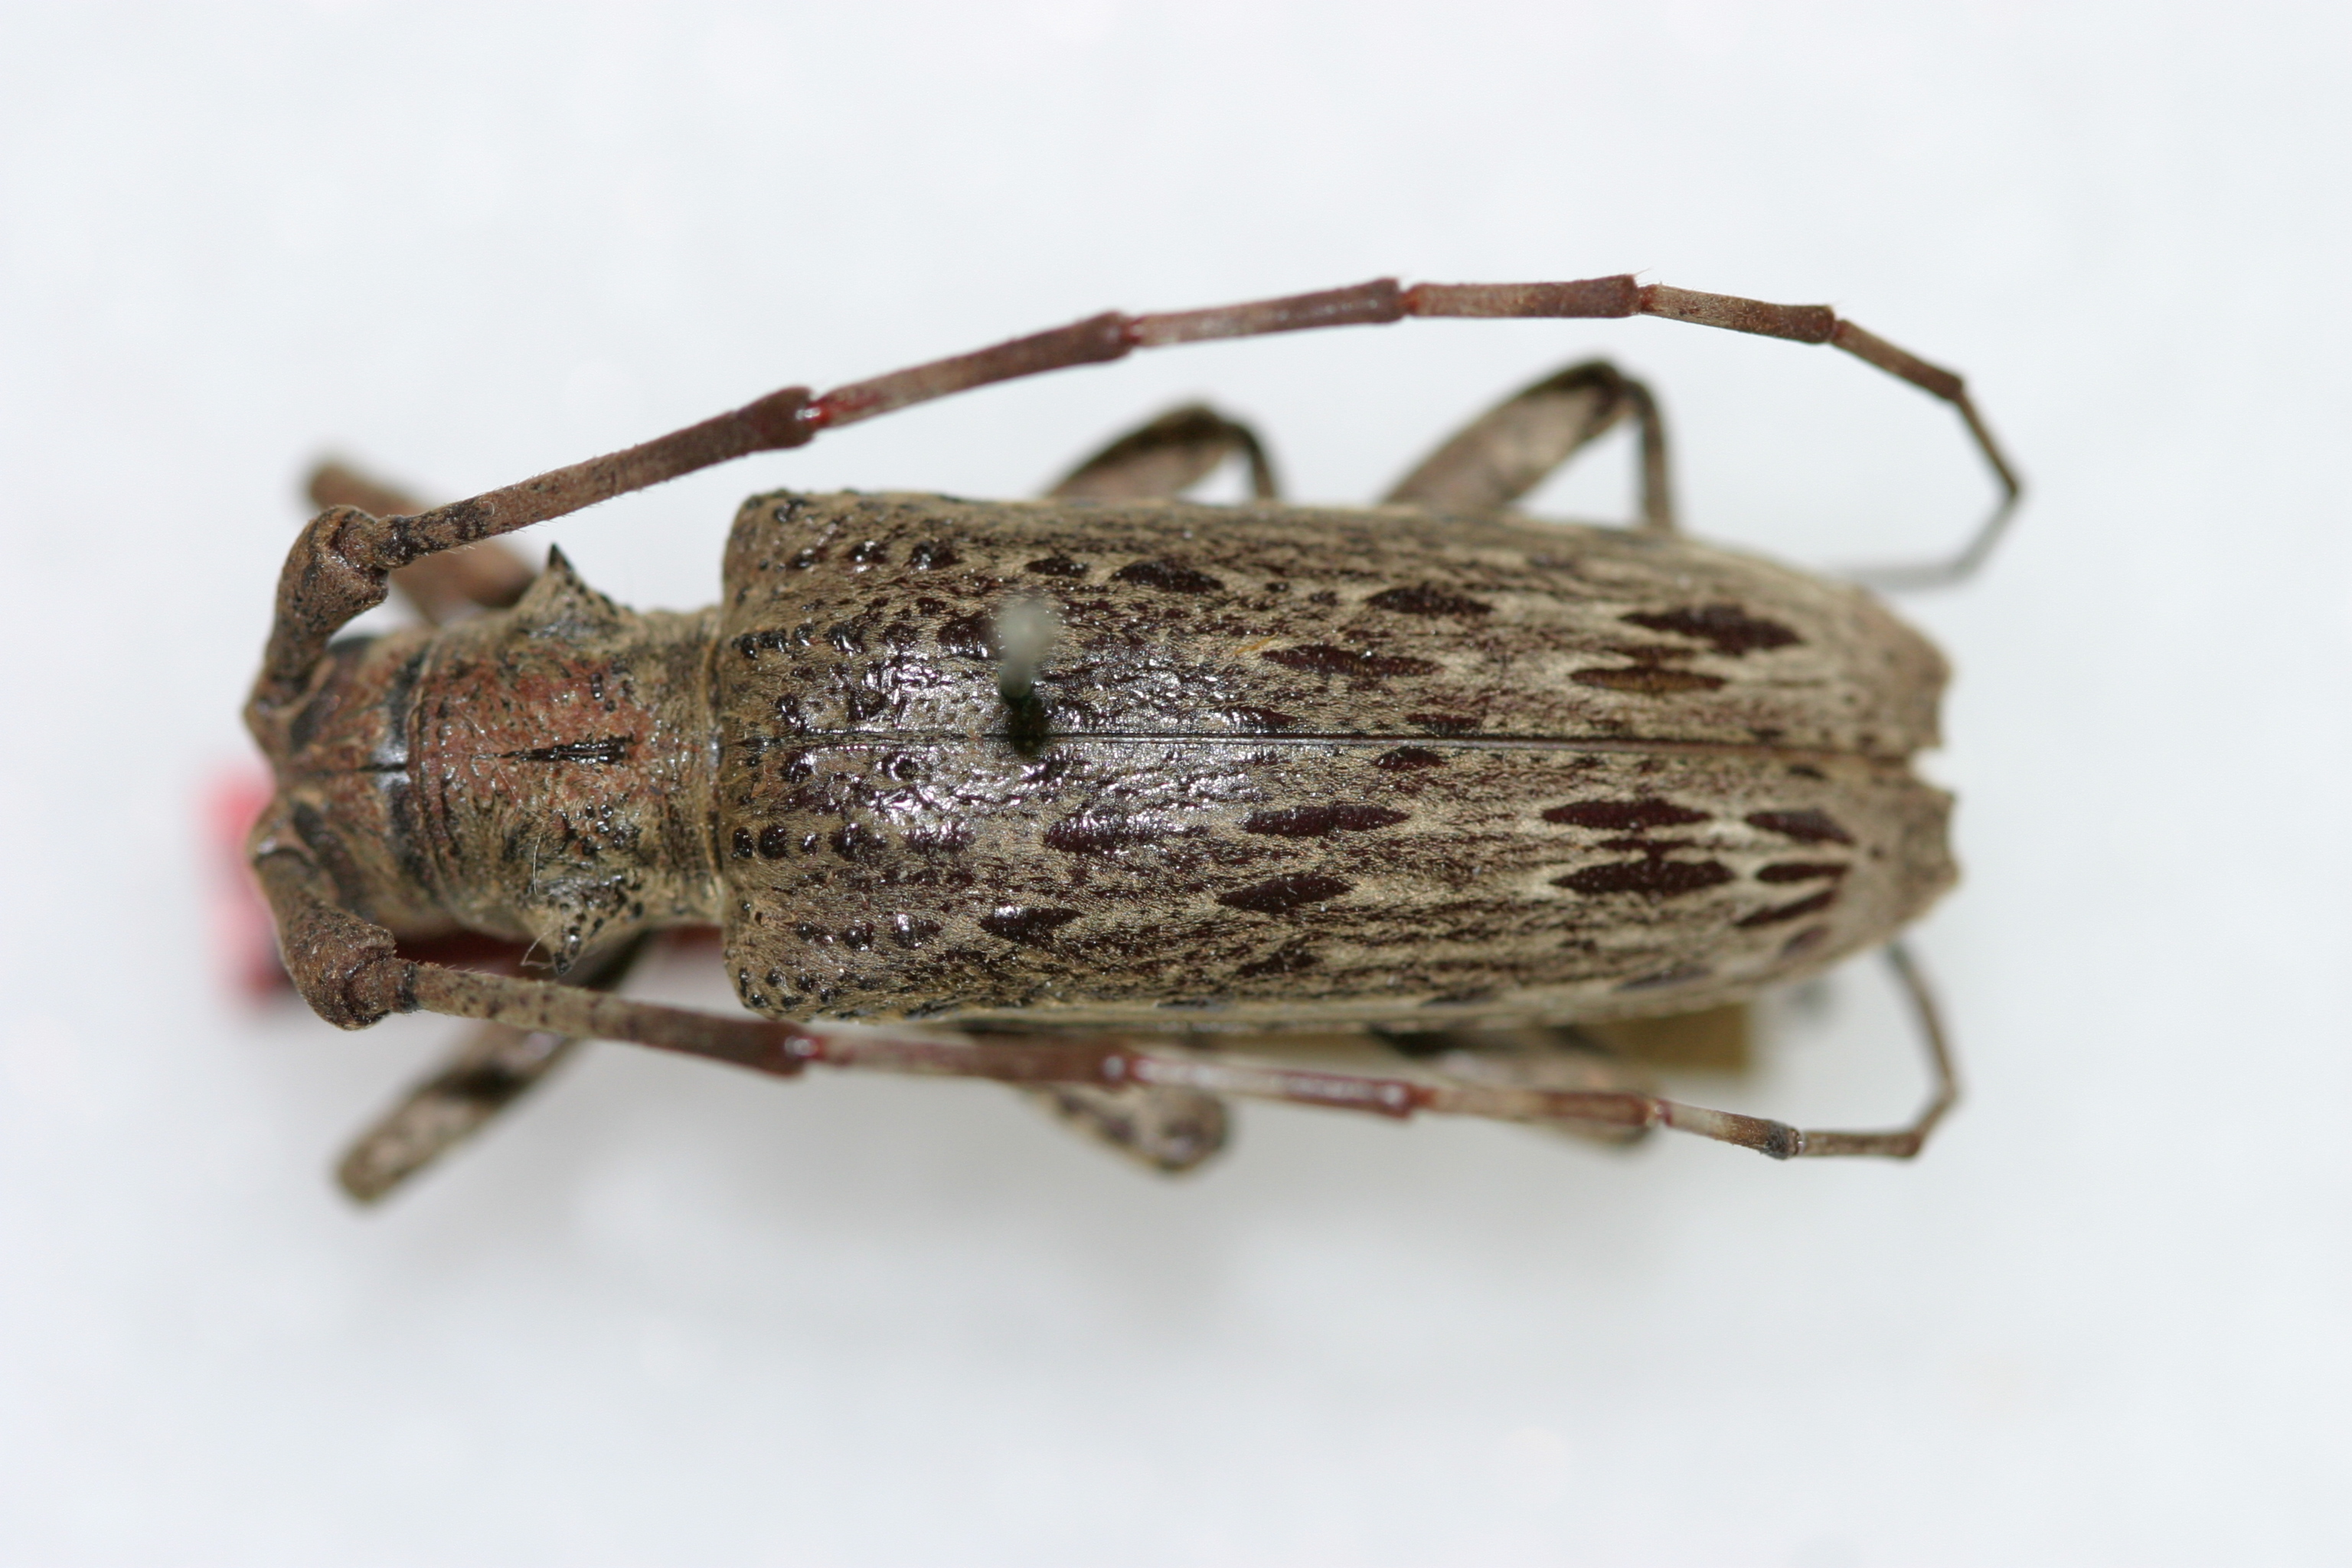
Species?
Mimomulciber basigranosus
